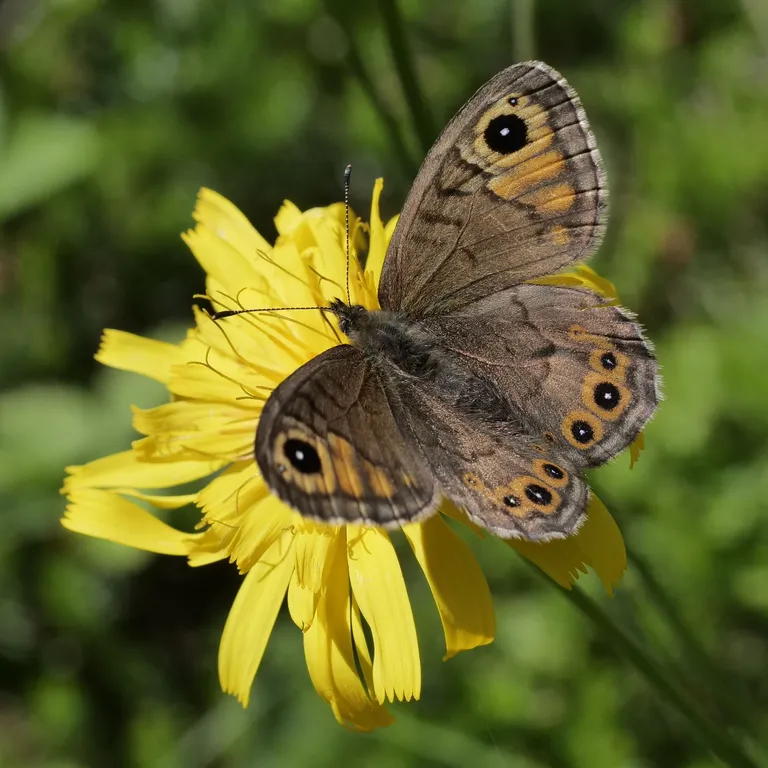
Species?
Lasiommata petropolitana (also Pararge petropolitana)
